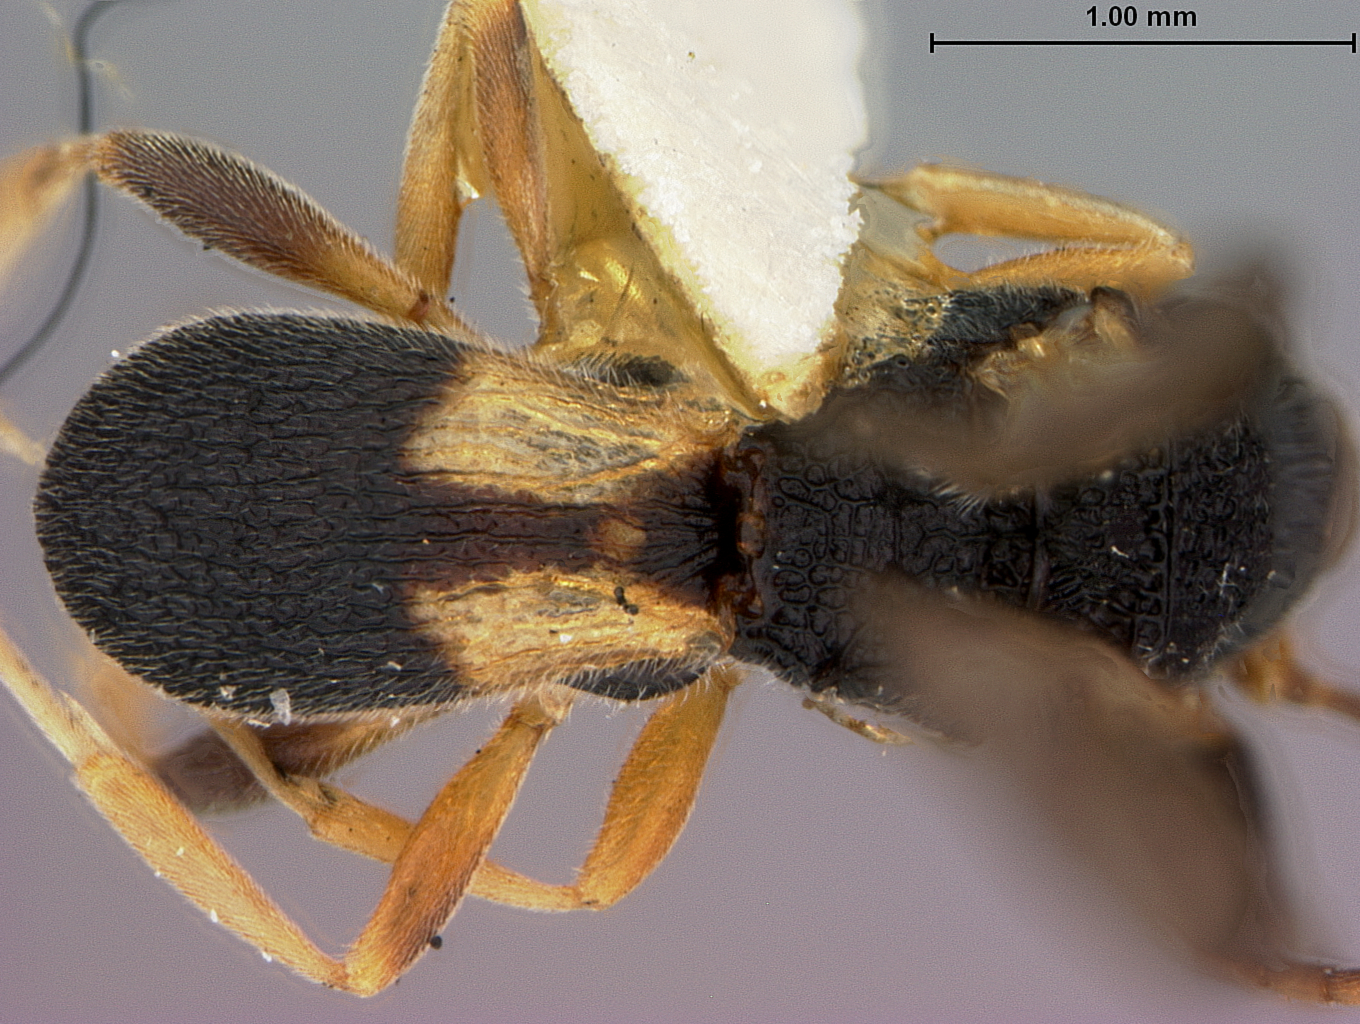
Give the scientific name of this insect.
Chelonus spinosus
